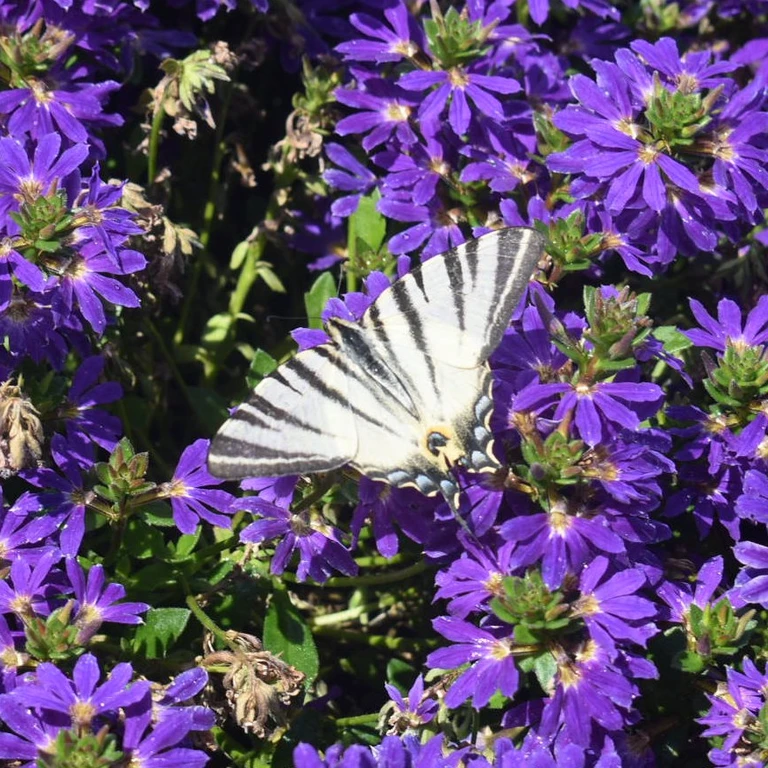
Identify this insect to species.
Iphiclides podalirius
